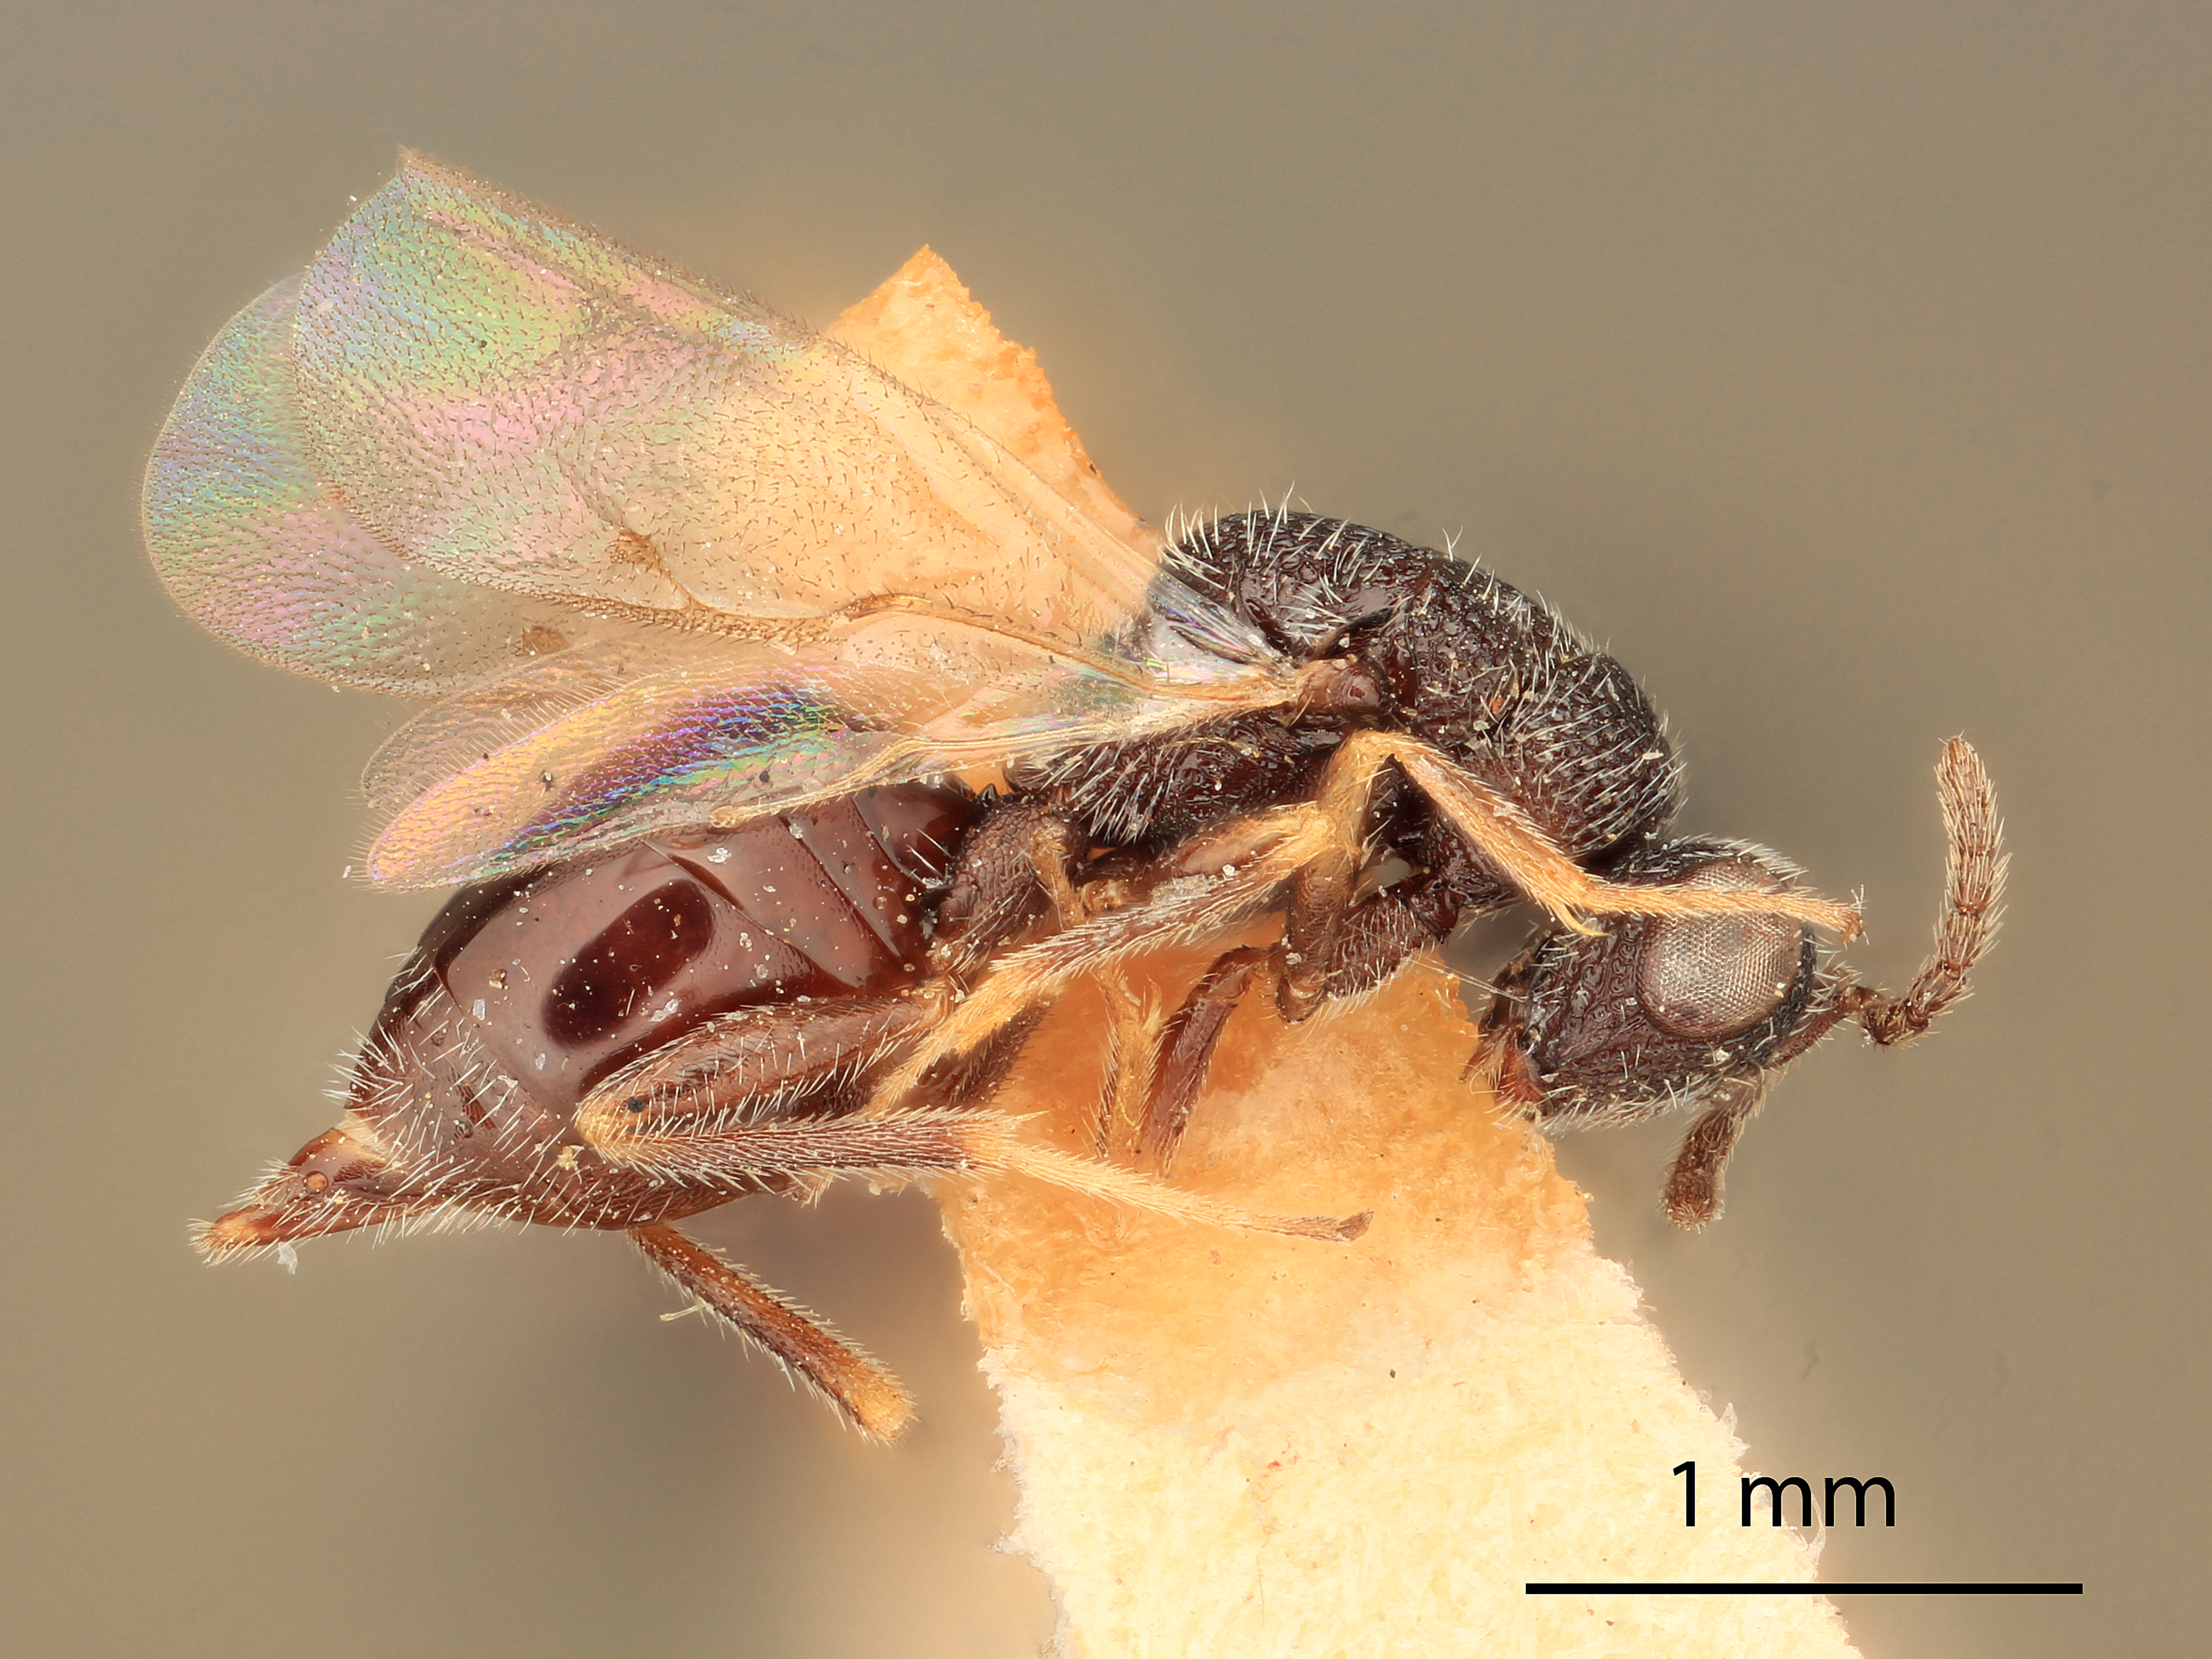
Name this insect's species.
Eurytoma spina
